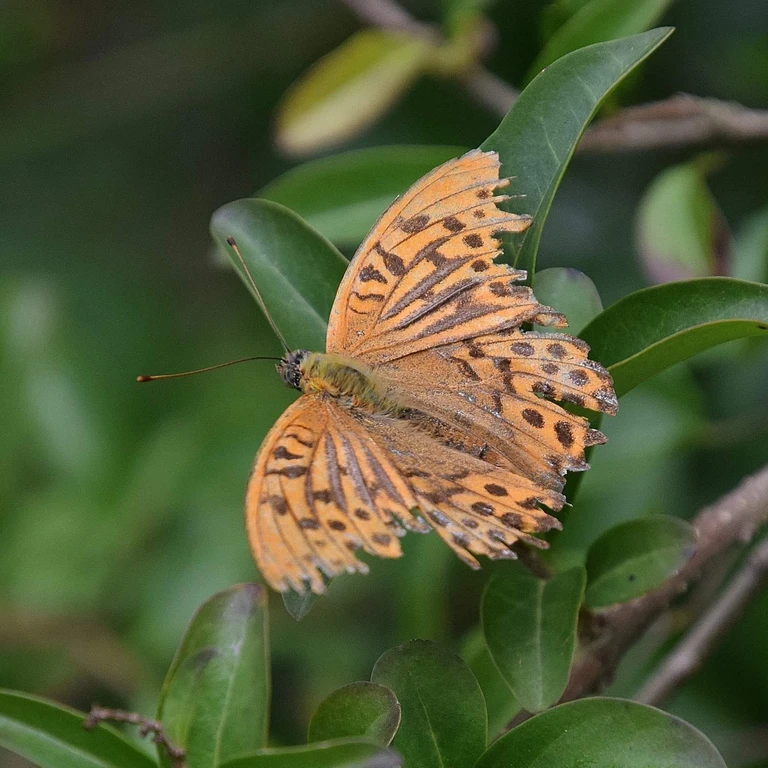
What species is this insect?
Argynnis paphia
